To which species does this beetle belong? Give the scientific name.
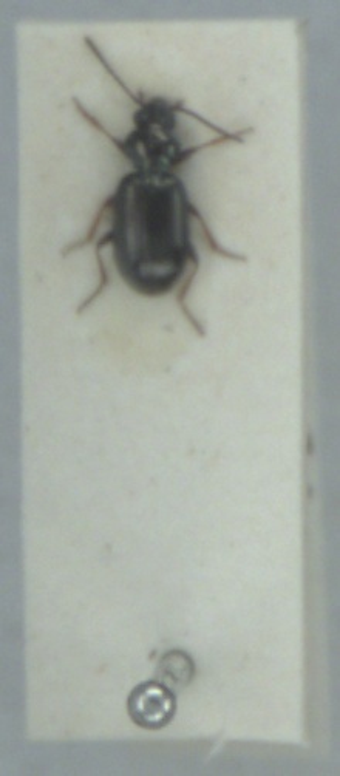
Bembidion lampros
